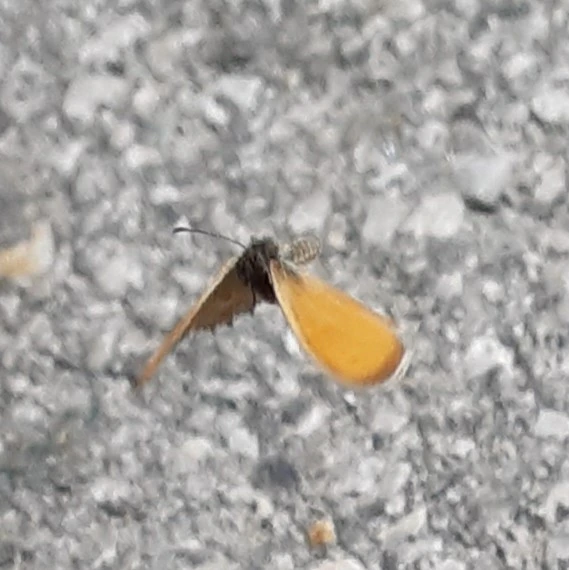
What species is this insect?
Coenonympha pamphilus
